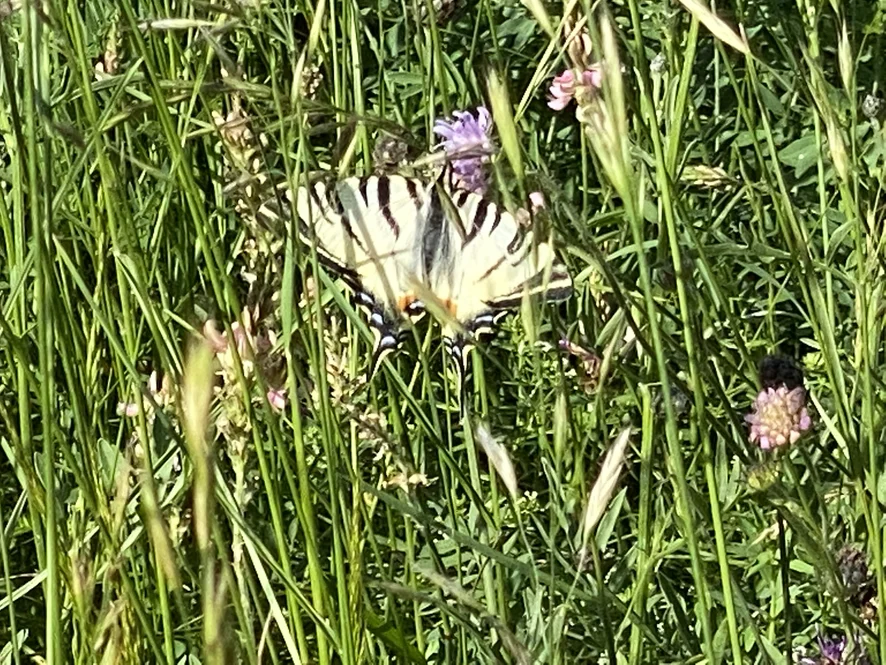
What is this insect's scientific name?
Iphiclides podalirius
